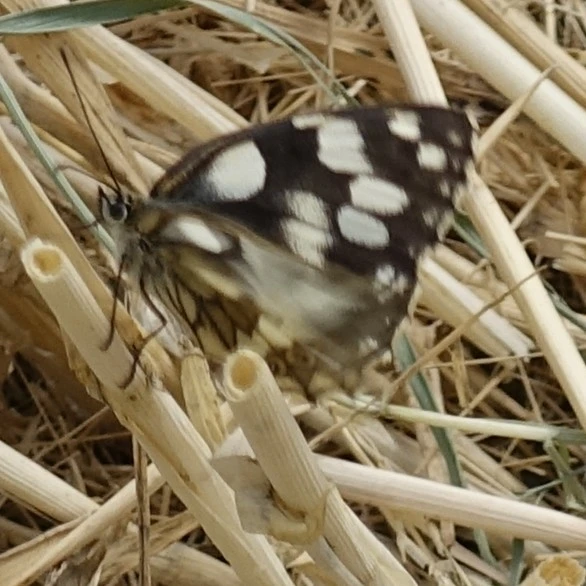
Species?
Melanargia galathea
